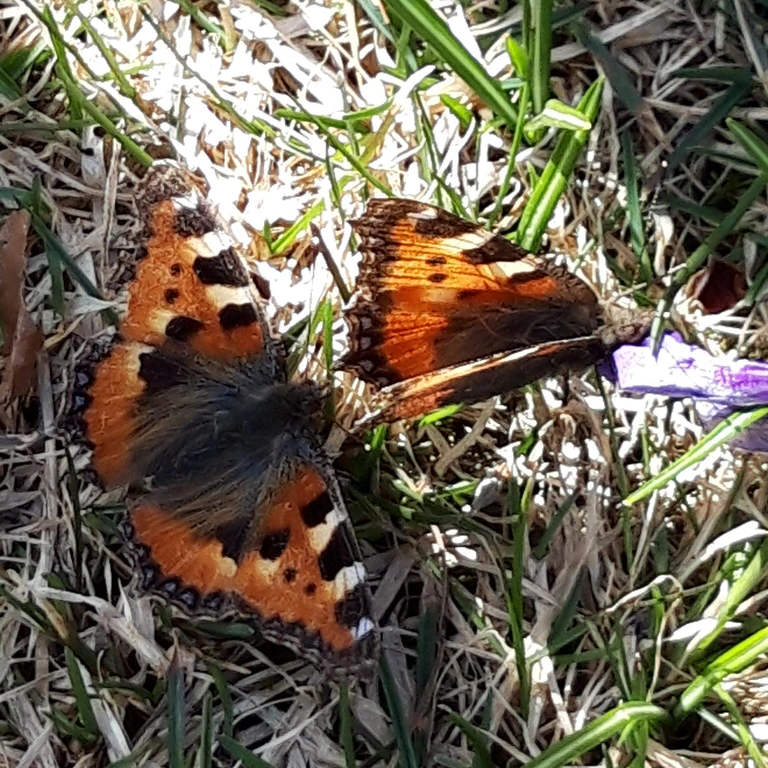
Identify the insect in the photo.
Aglais urticae
